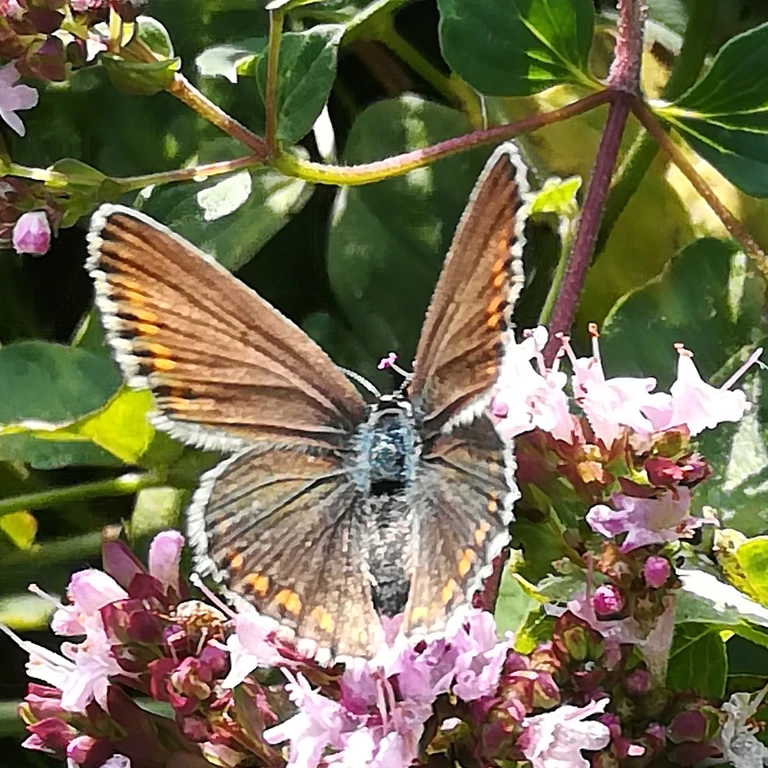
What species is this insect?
Polyommatus icarus
